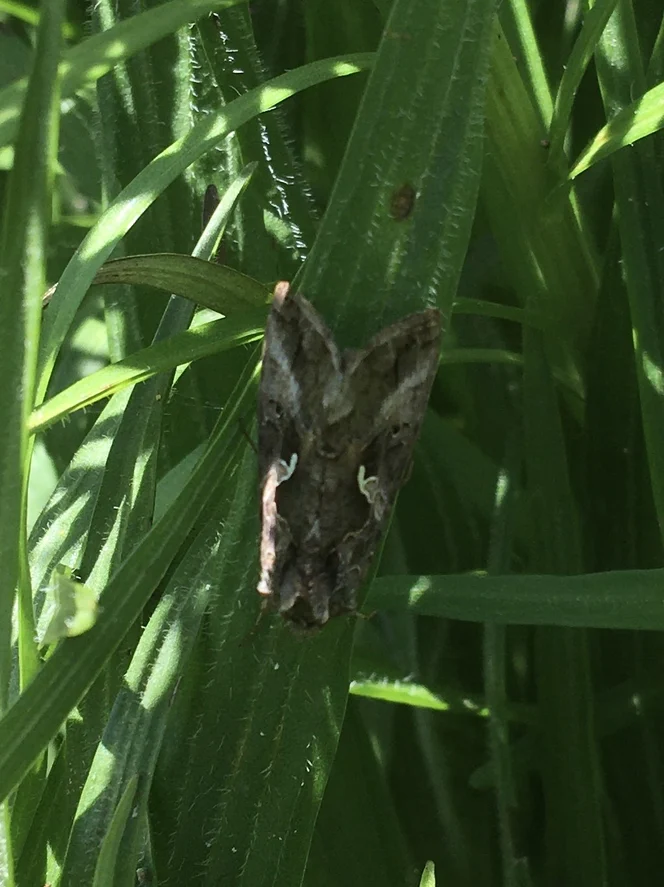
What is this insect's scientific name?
Autographa gamma
